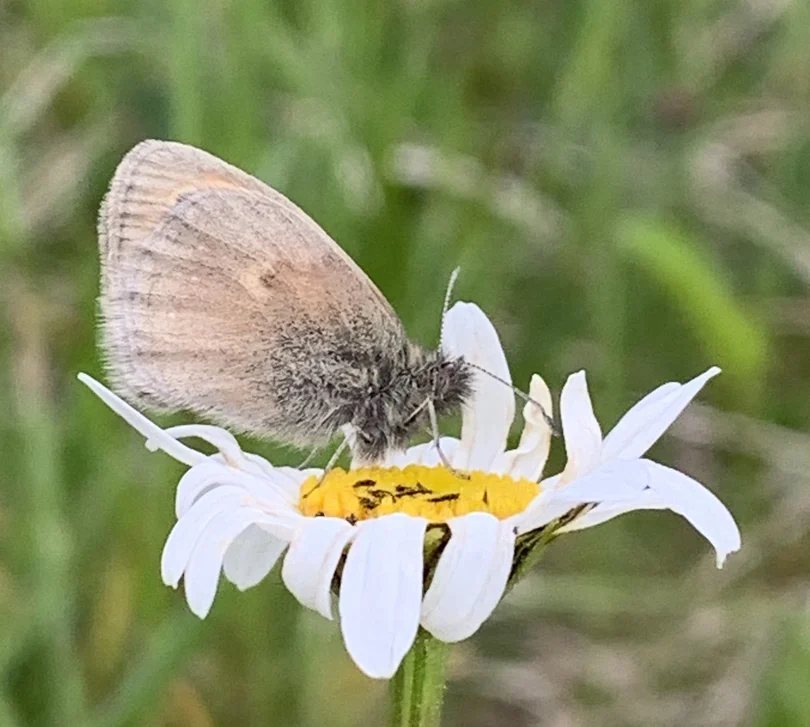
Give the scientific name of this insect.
Coenonympha pamphilus
